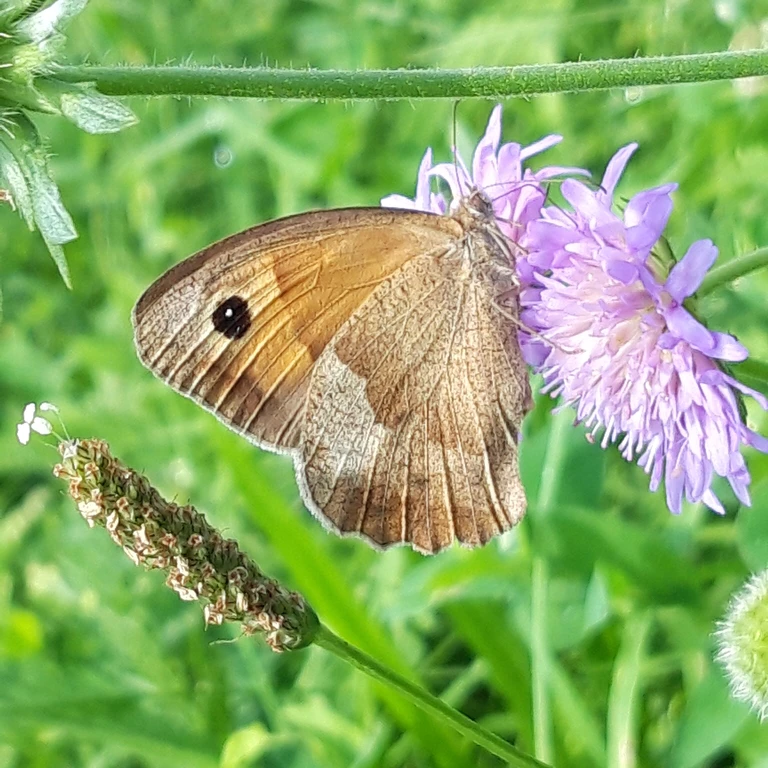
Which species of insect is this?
Maniola jurtina
